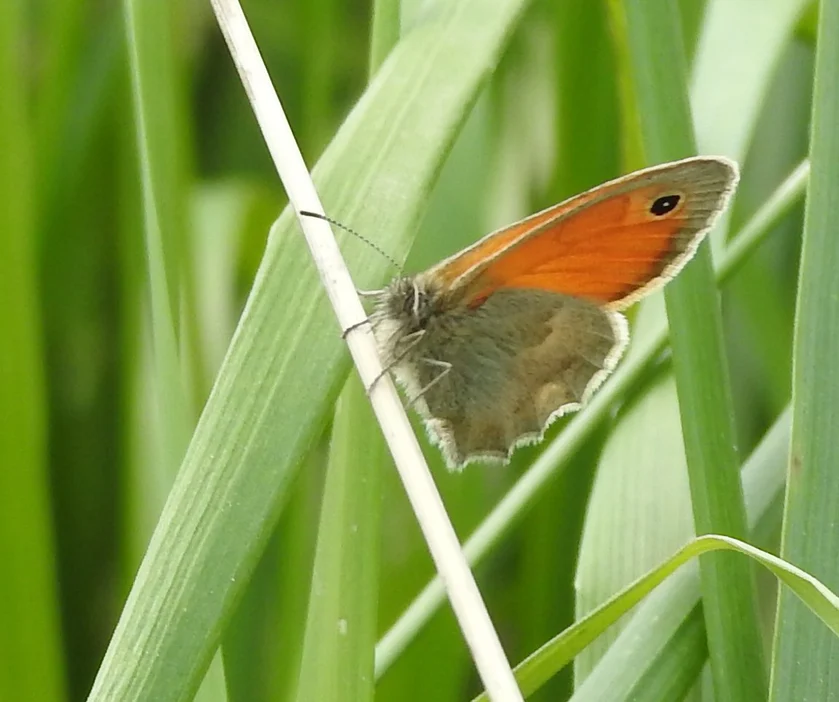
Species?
Coenonympha pamphilus
